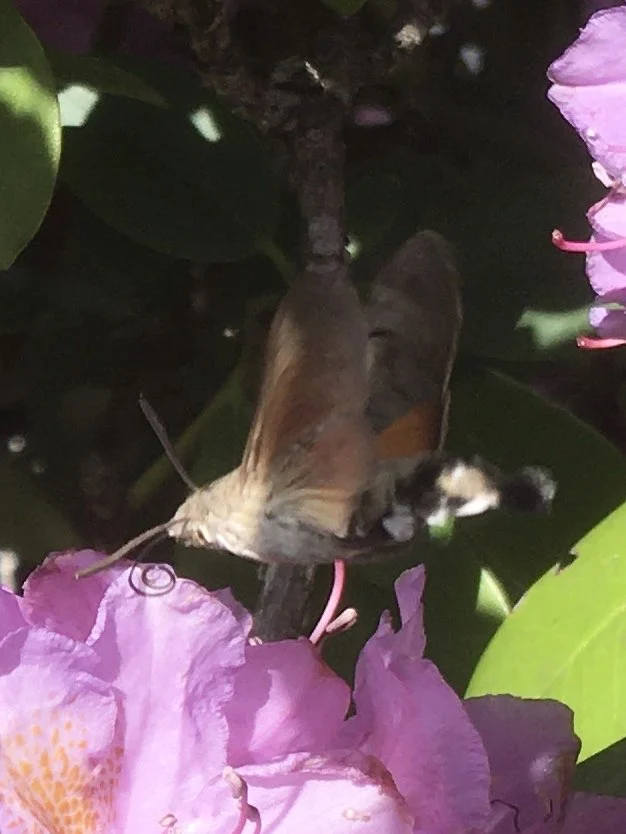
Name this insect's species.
Macroglossum stellatarum
